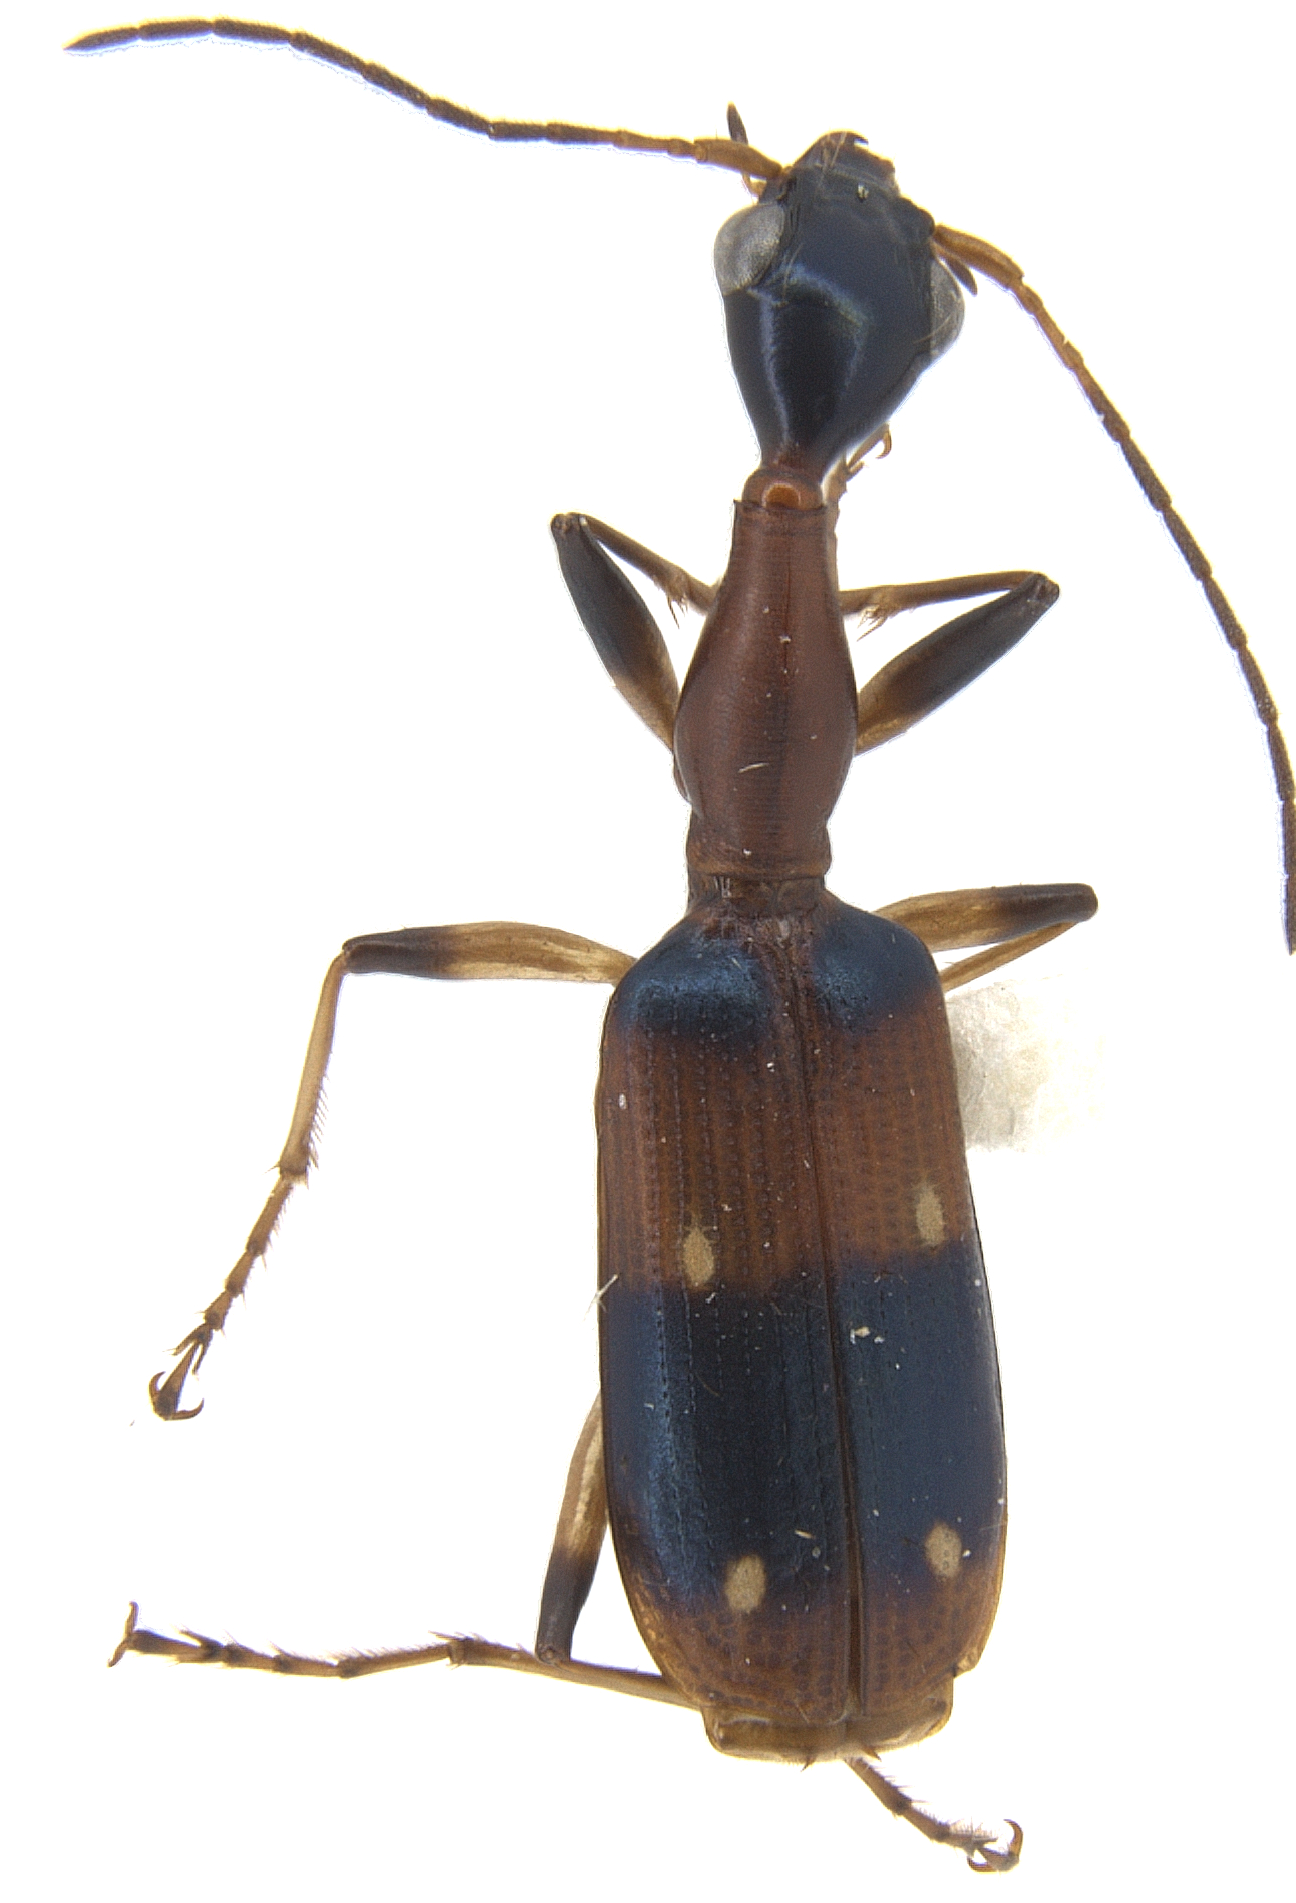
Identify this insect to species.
Casnoidea indica (also Ophionea indica)
